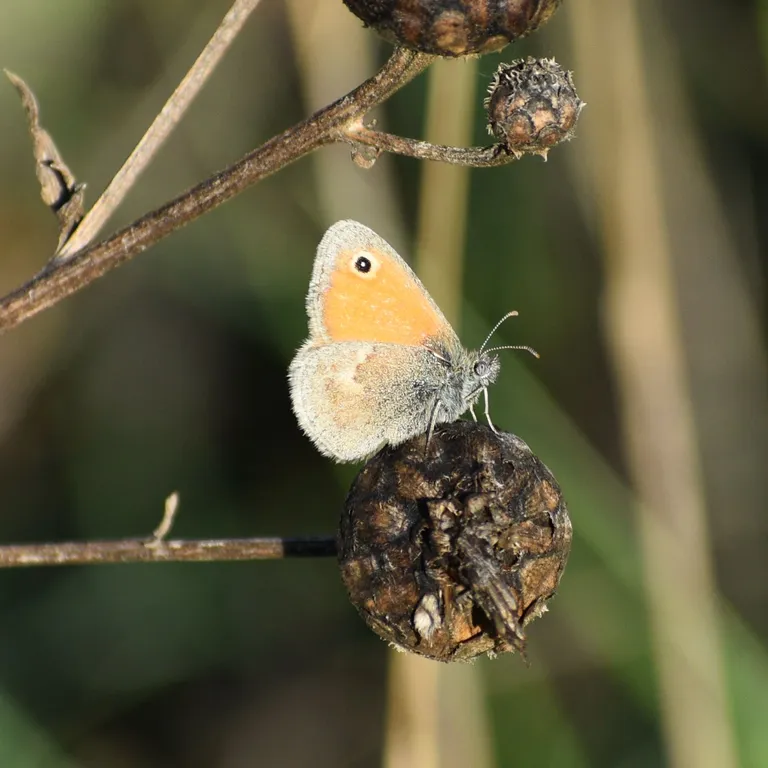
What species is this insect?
Coenonympha pamphilus
